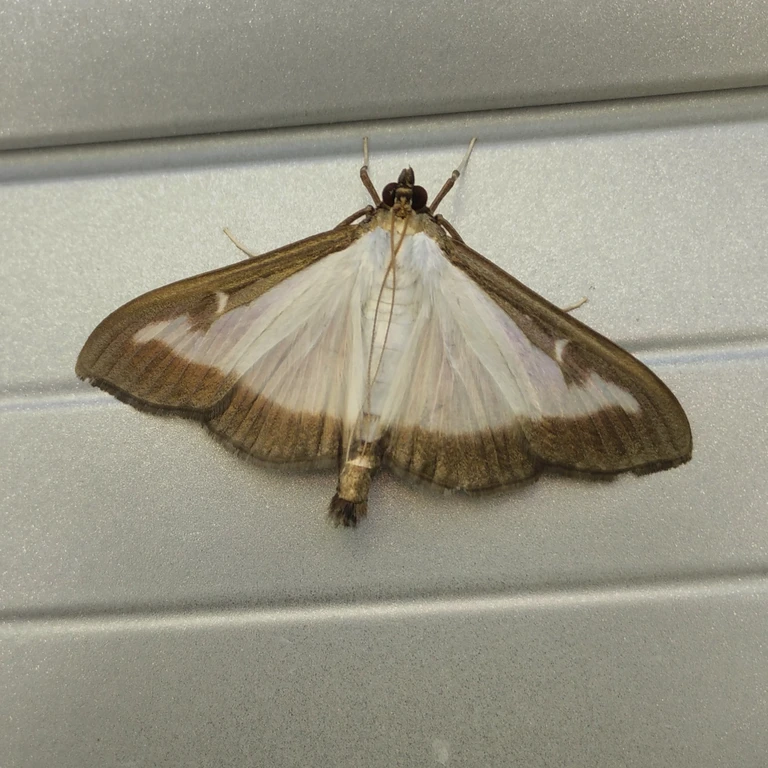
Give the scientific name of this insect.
Cydalima perspectalis
